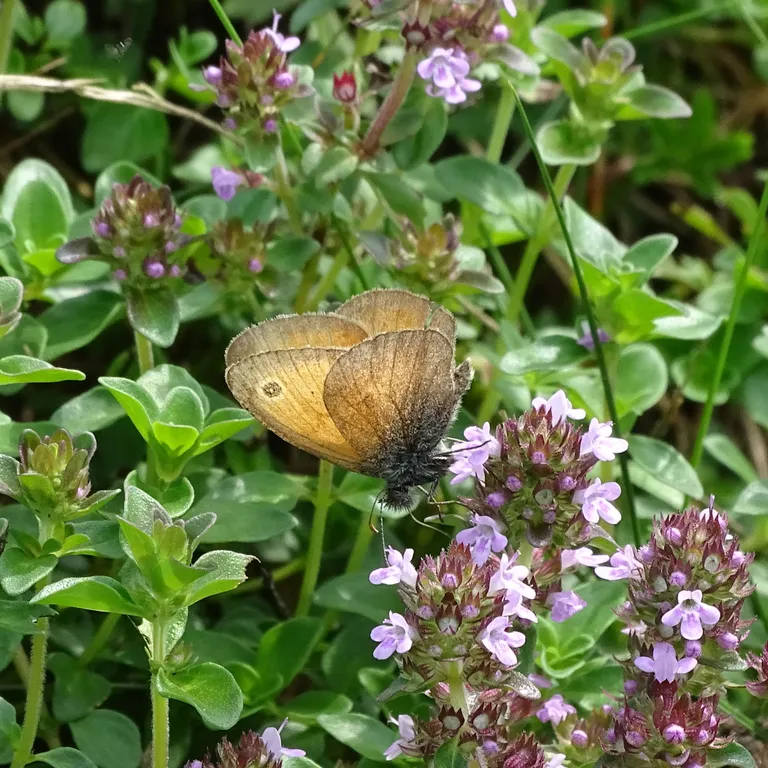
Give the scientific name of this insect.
Coenonympha pamphilus
